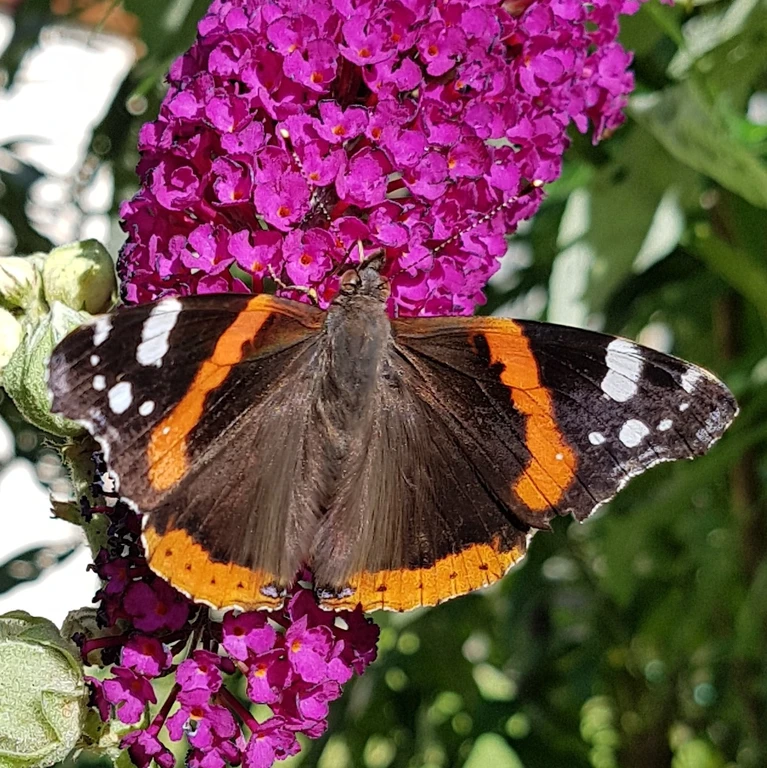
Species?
Vanessa atalanta
